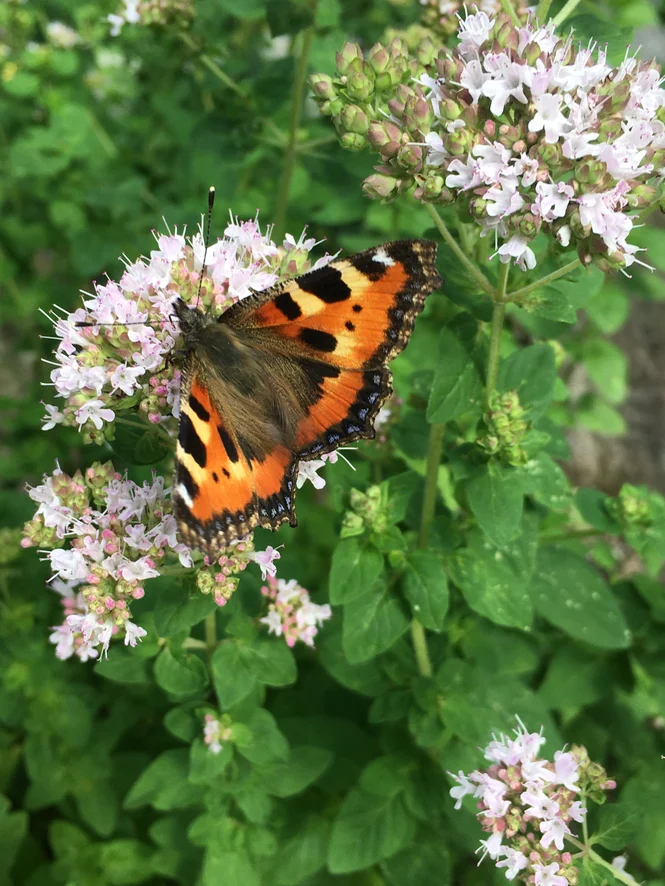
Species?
Aglais urticae
